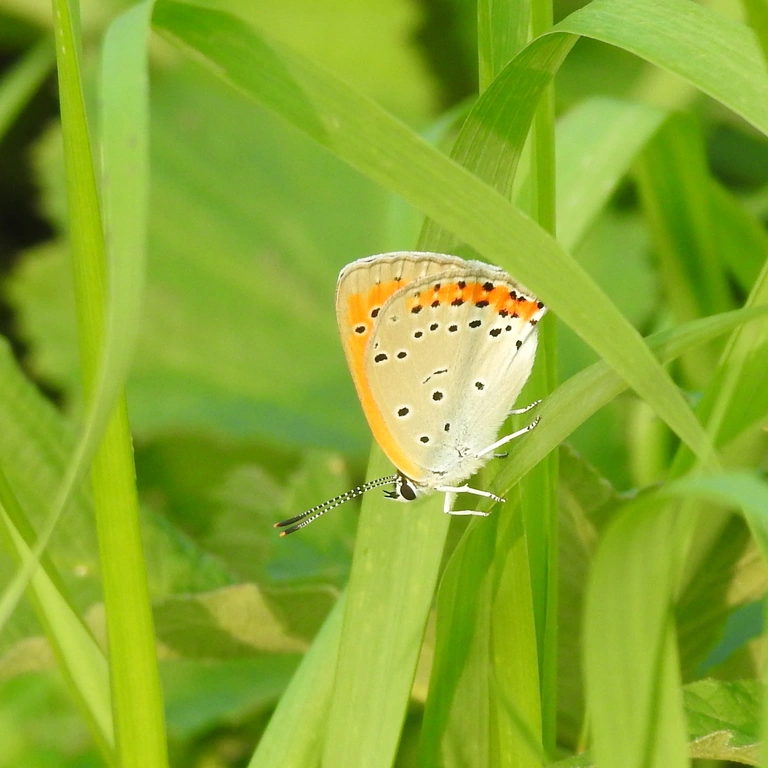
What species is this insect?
Lycaena dispar
